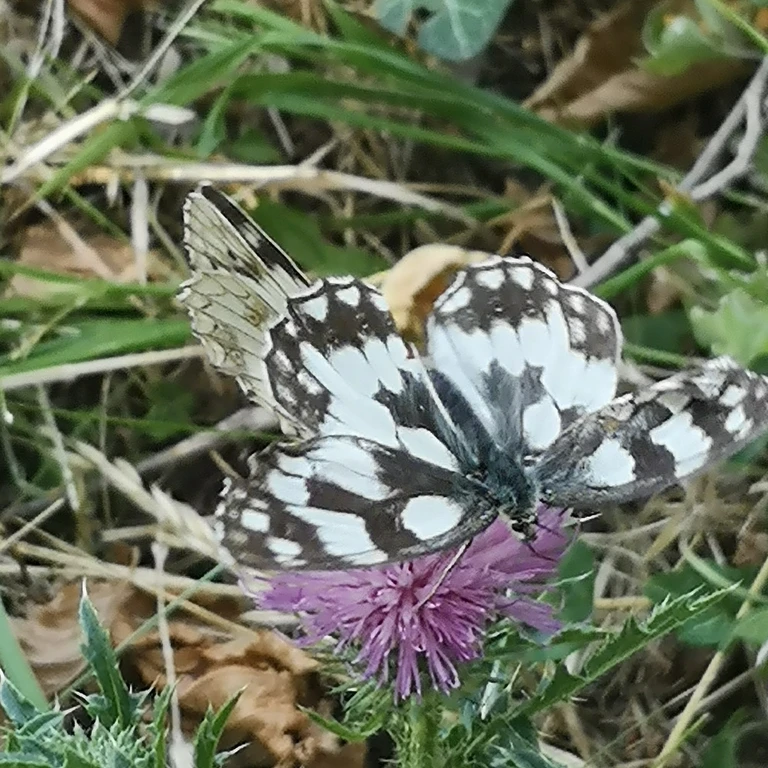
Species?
Melanargia galathea
